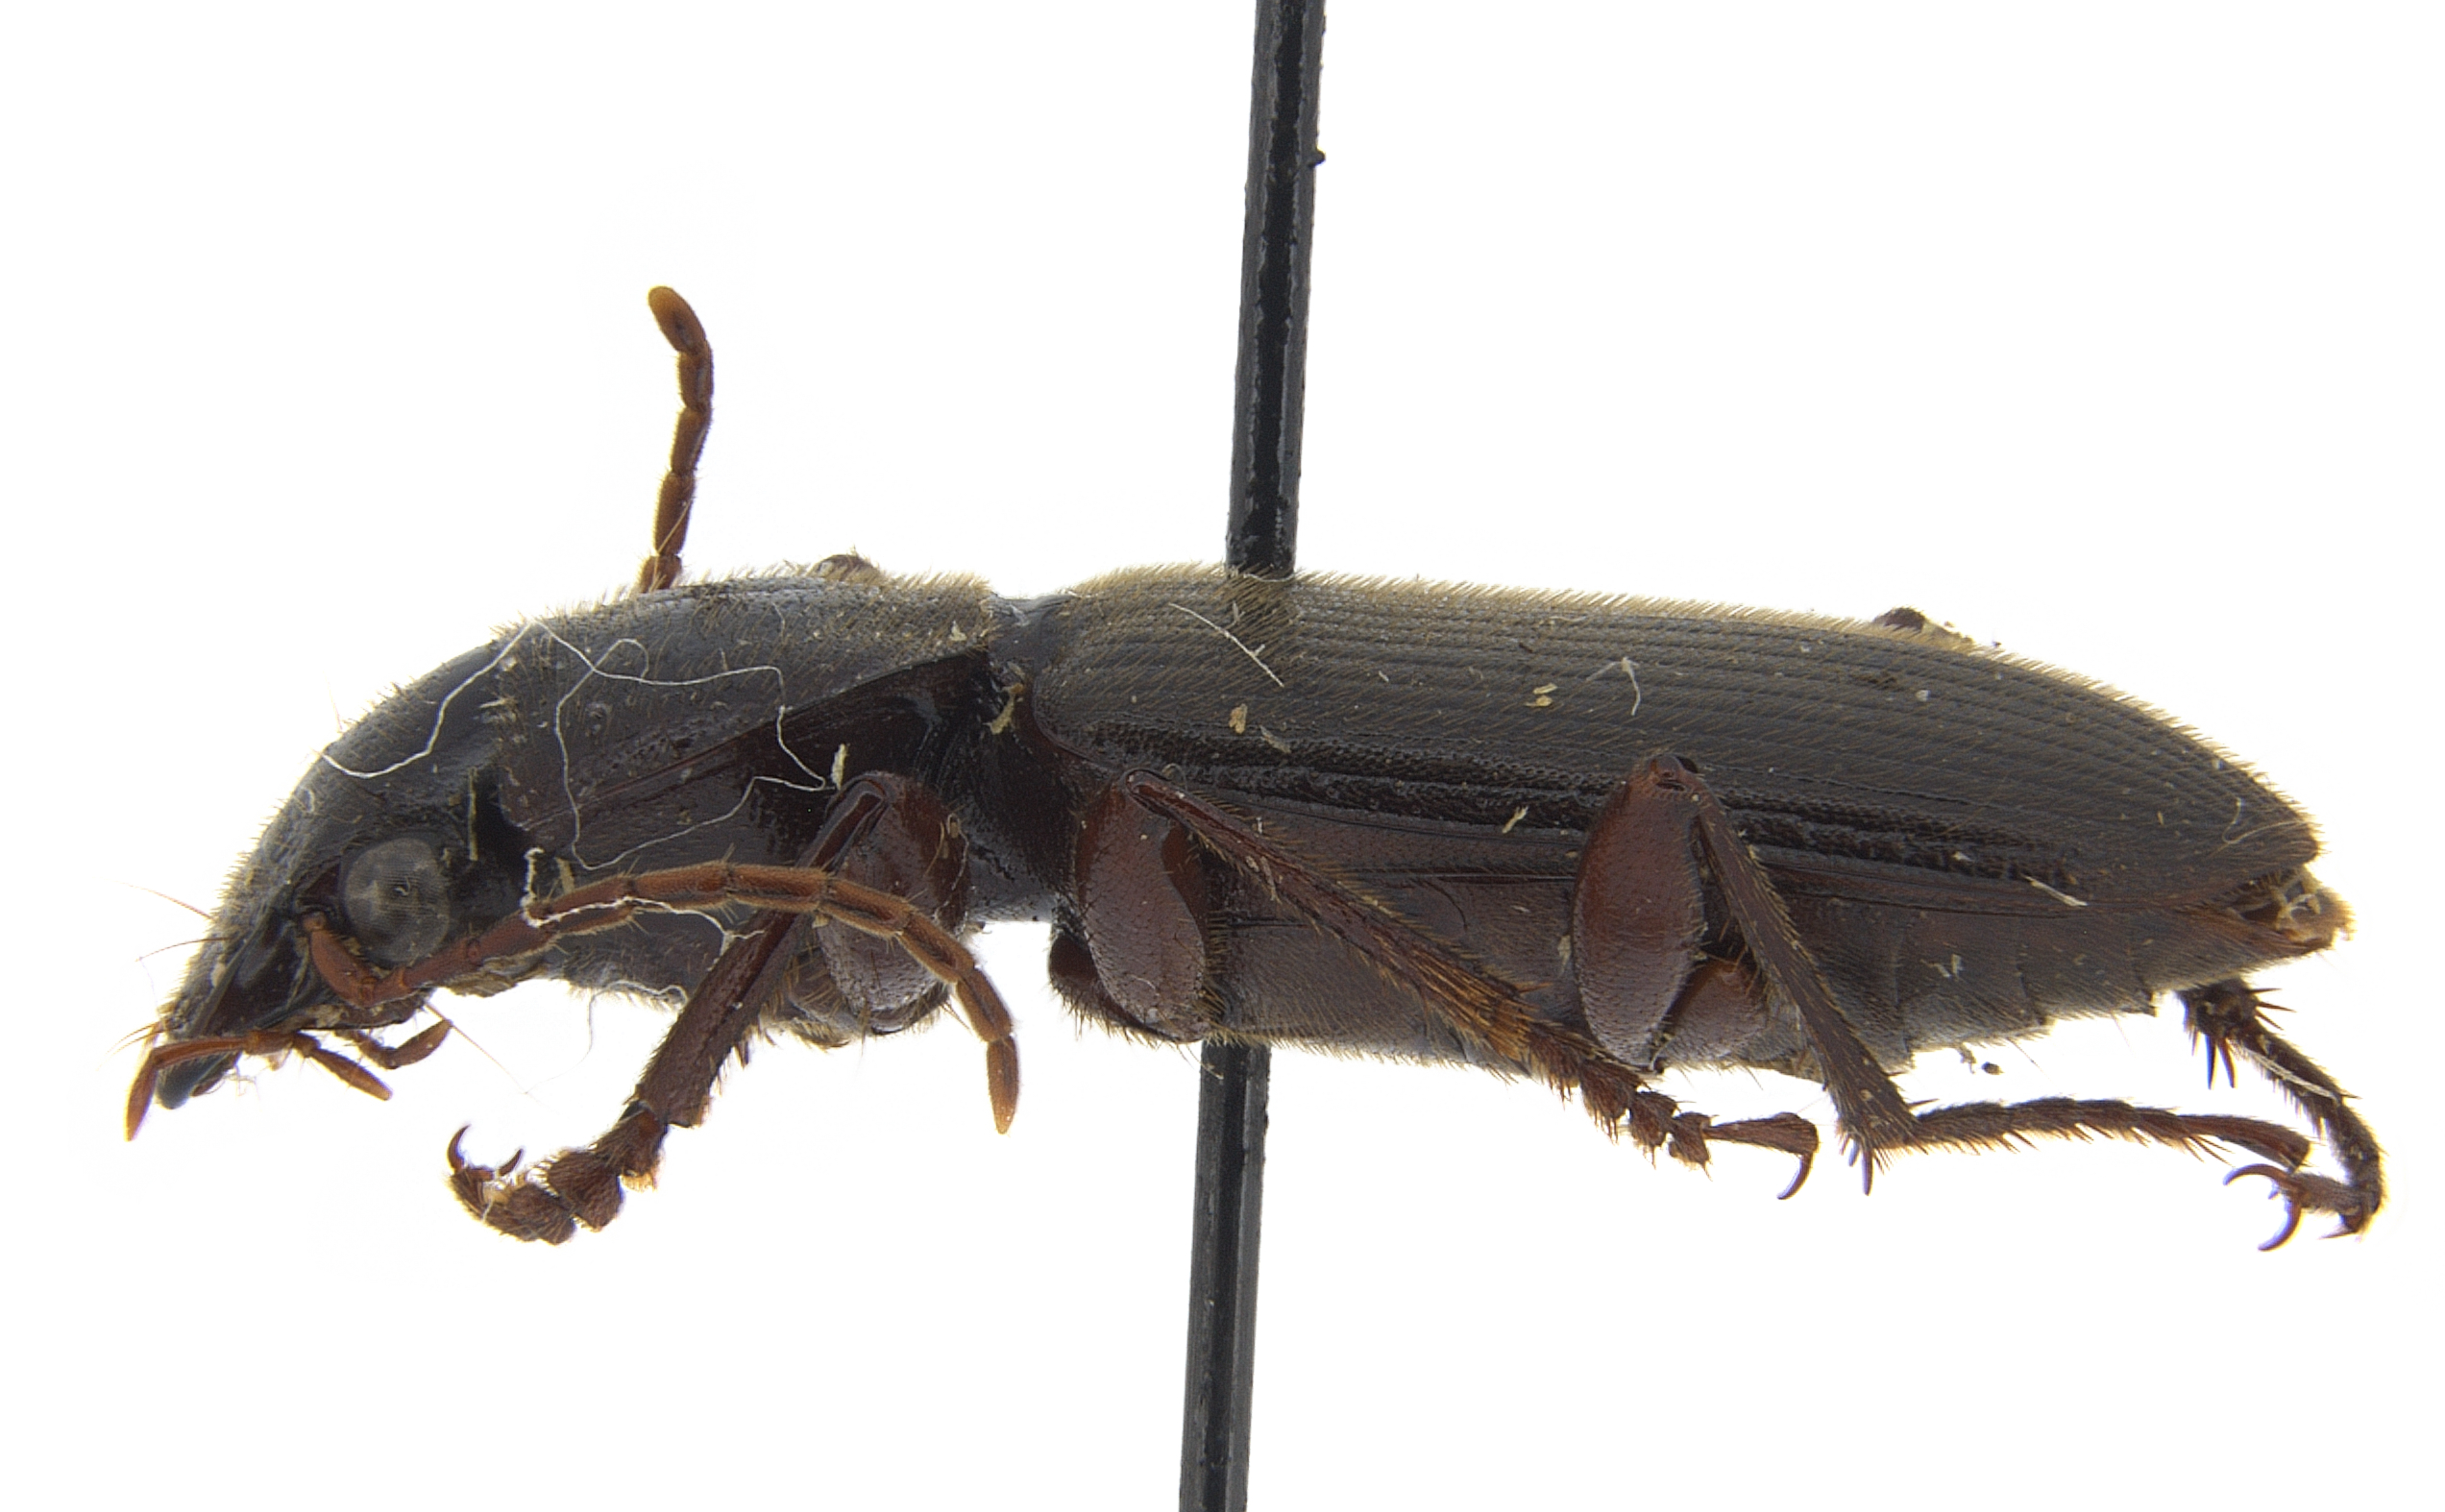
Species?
Scybalicus oblongiusculus
